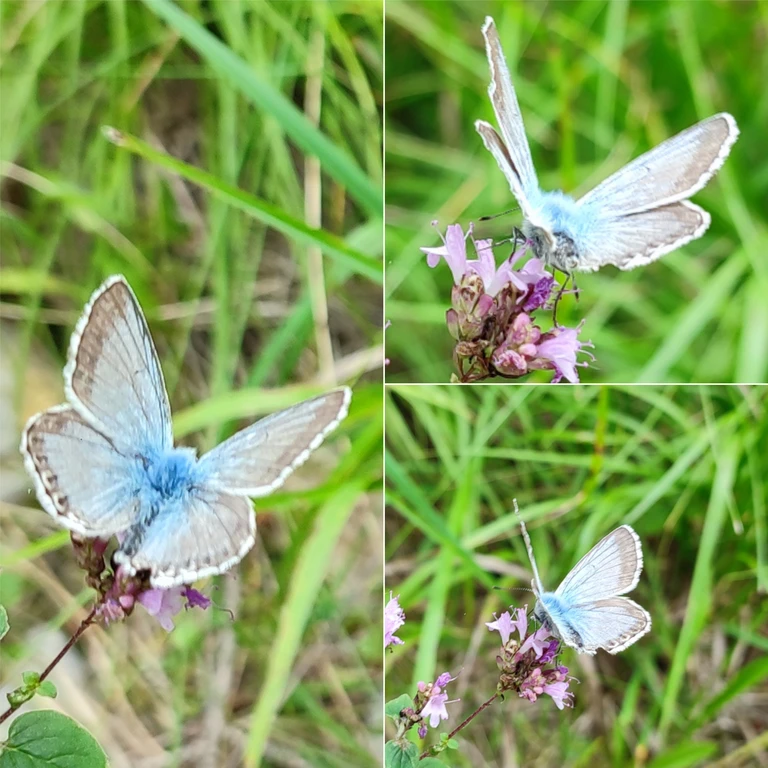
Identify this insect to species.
Lysandra coridon
